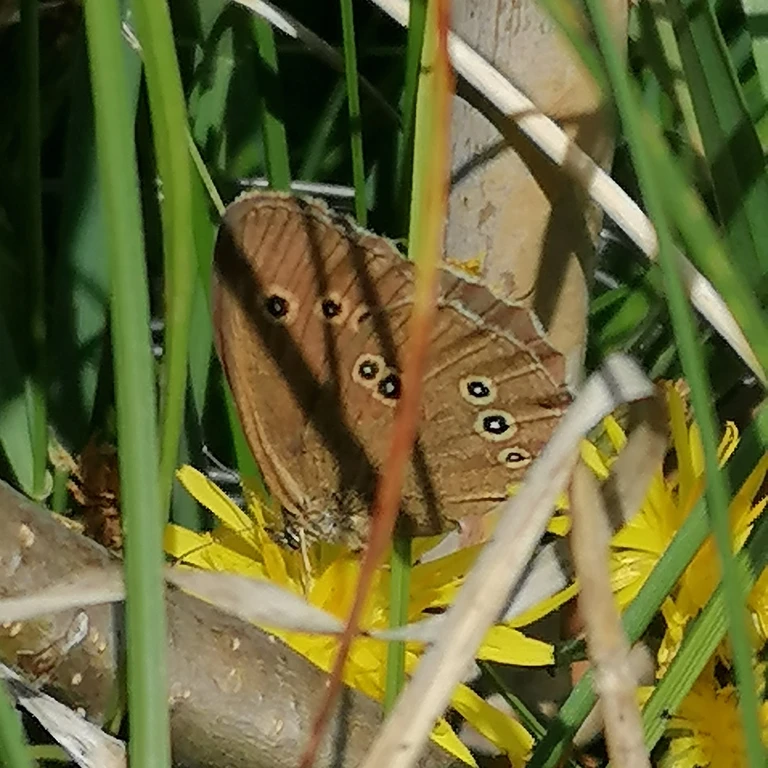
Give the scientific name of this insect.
Aphantopus hyperantus
